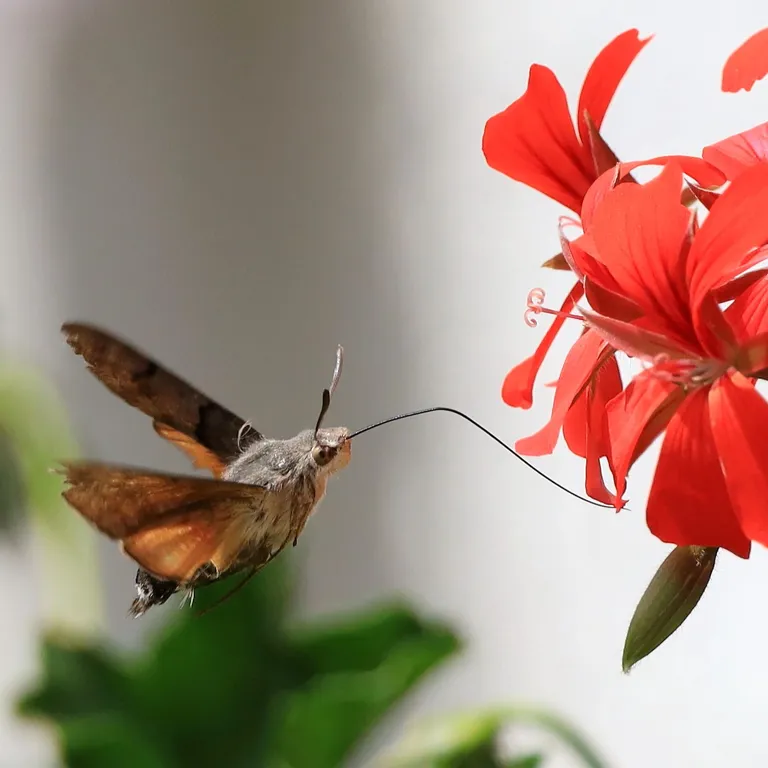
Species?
Macroglossum stellatarum
